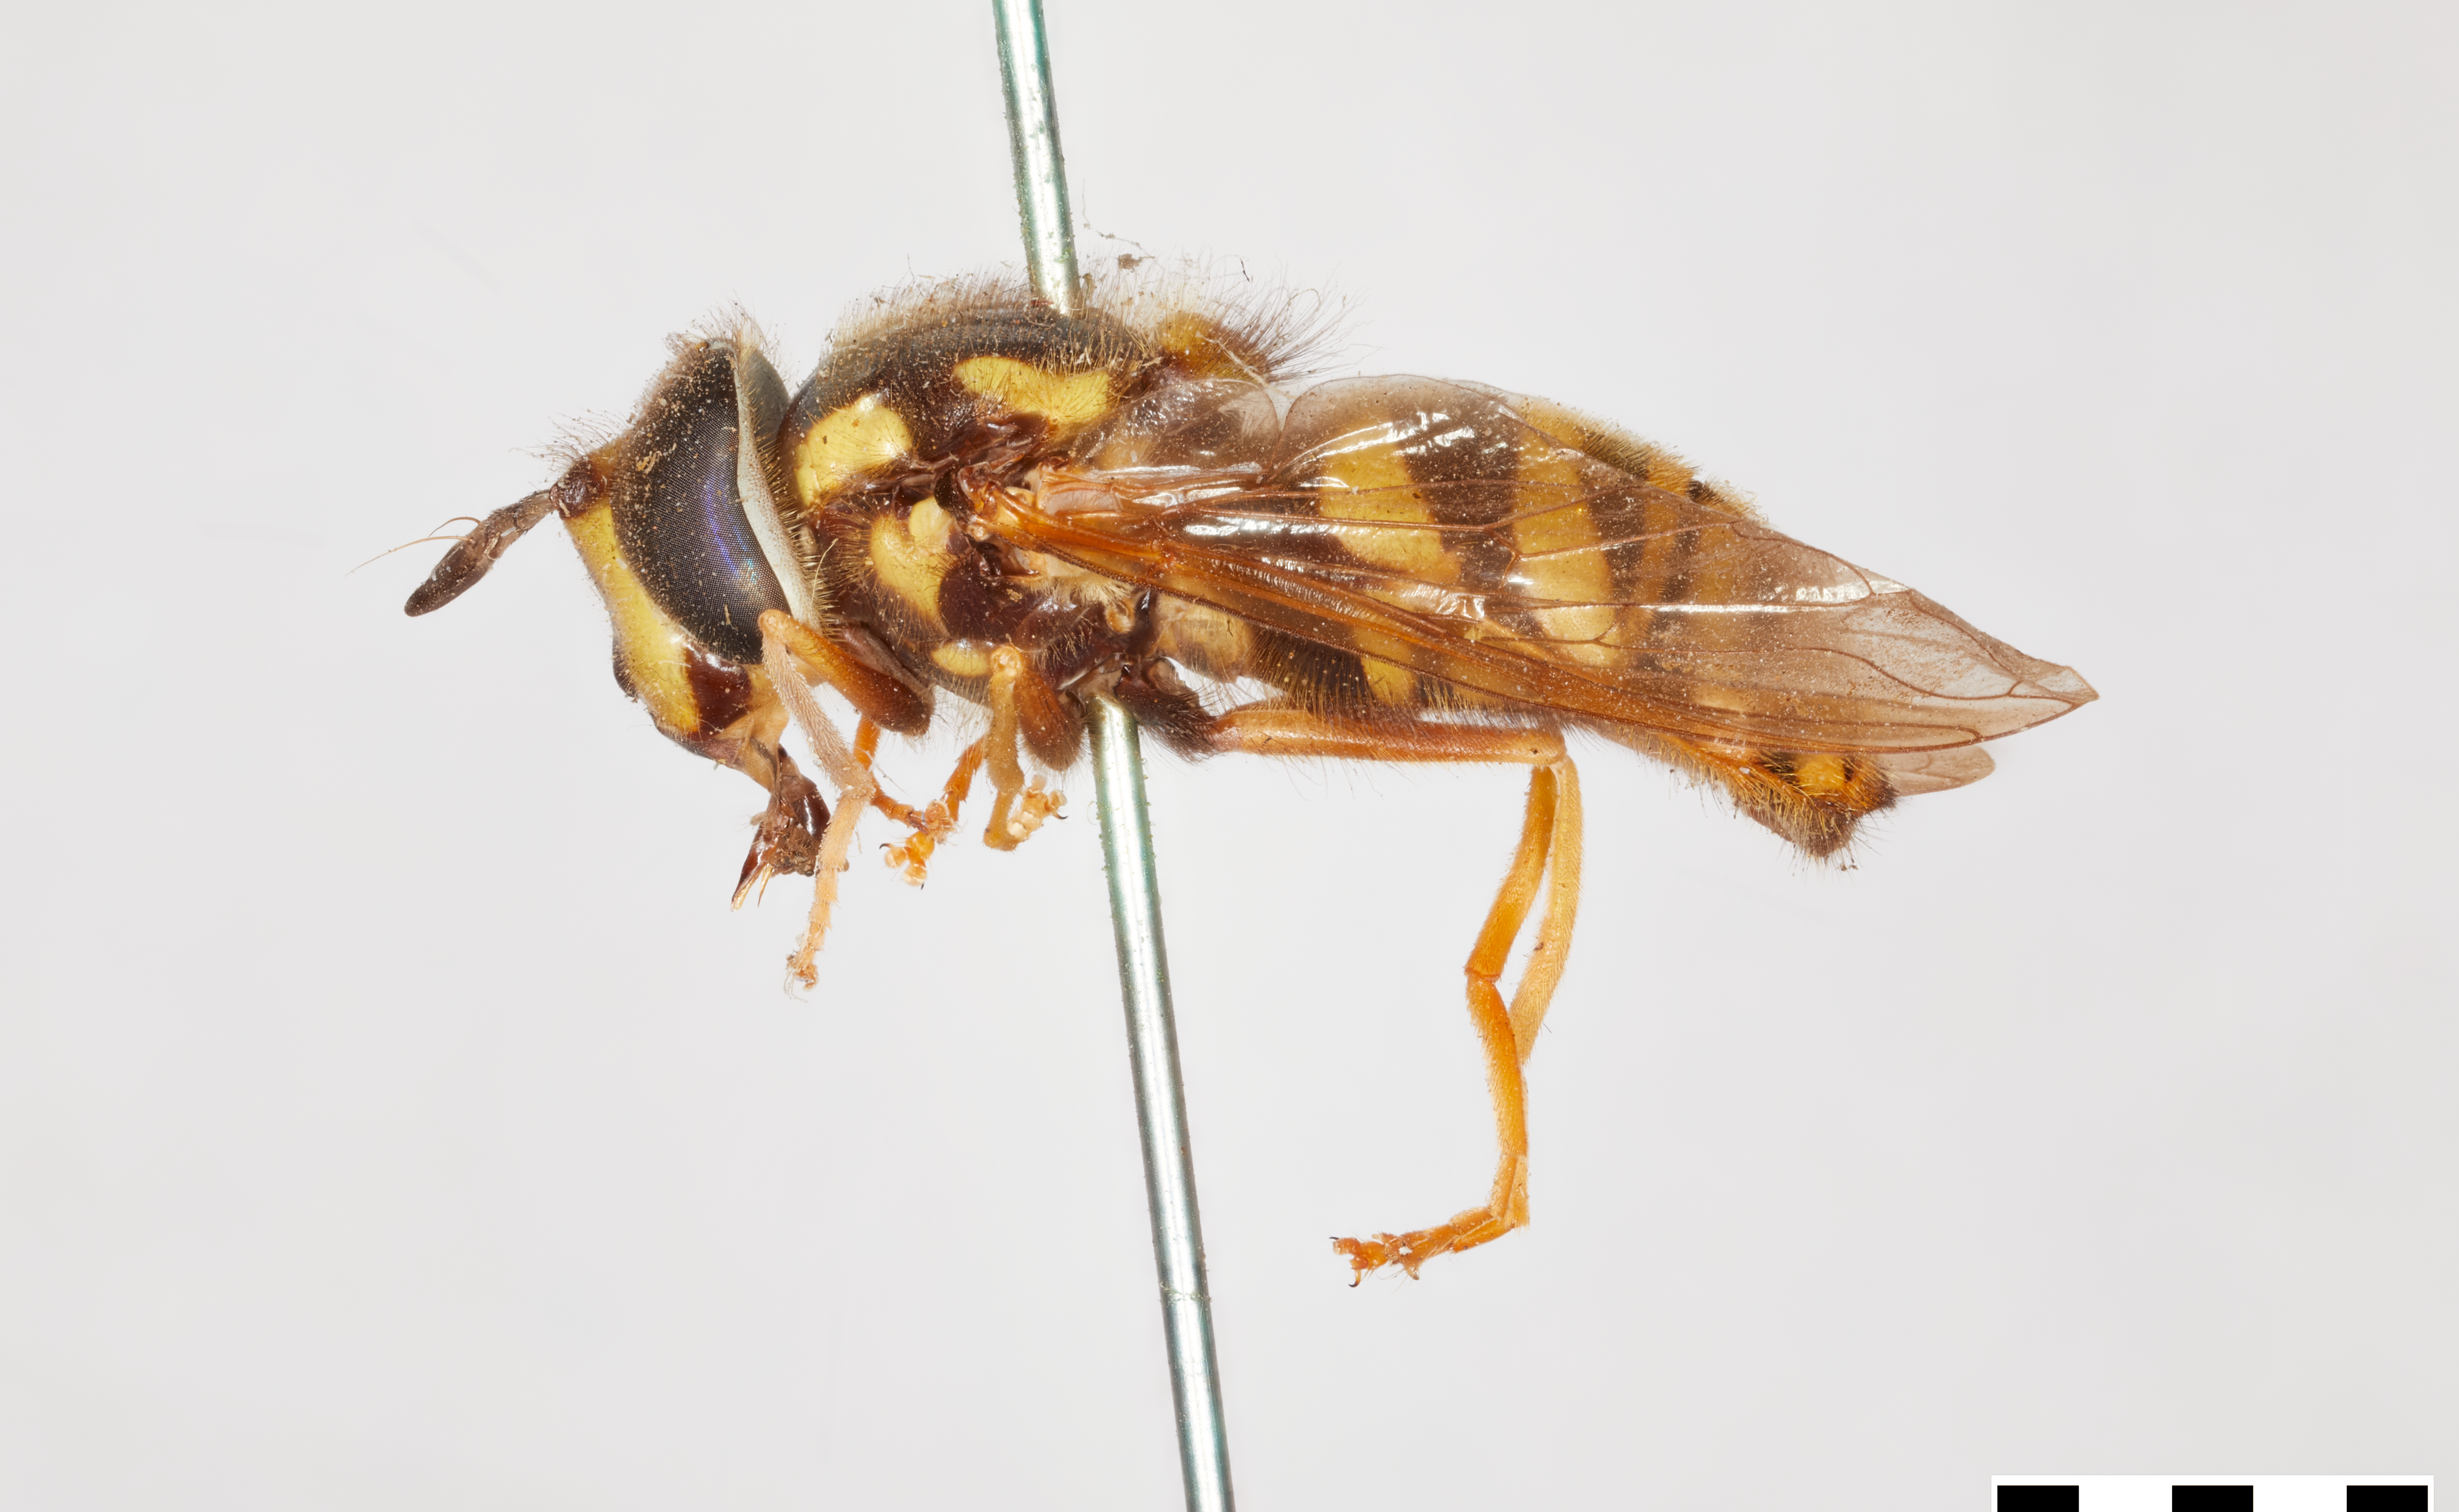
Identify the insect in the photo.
Chrysotoxum ypsilon
